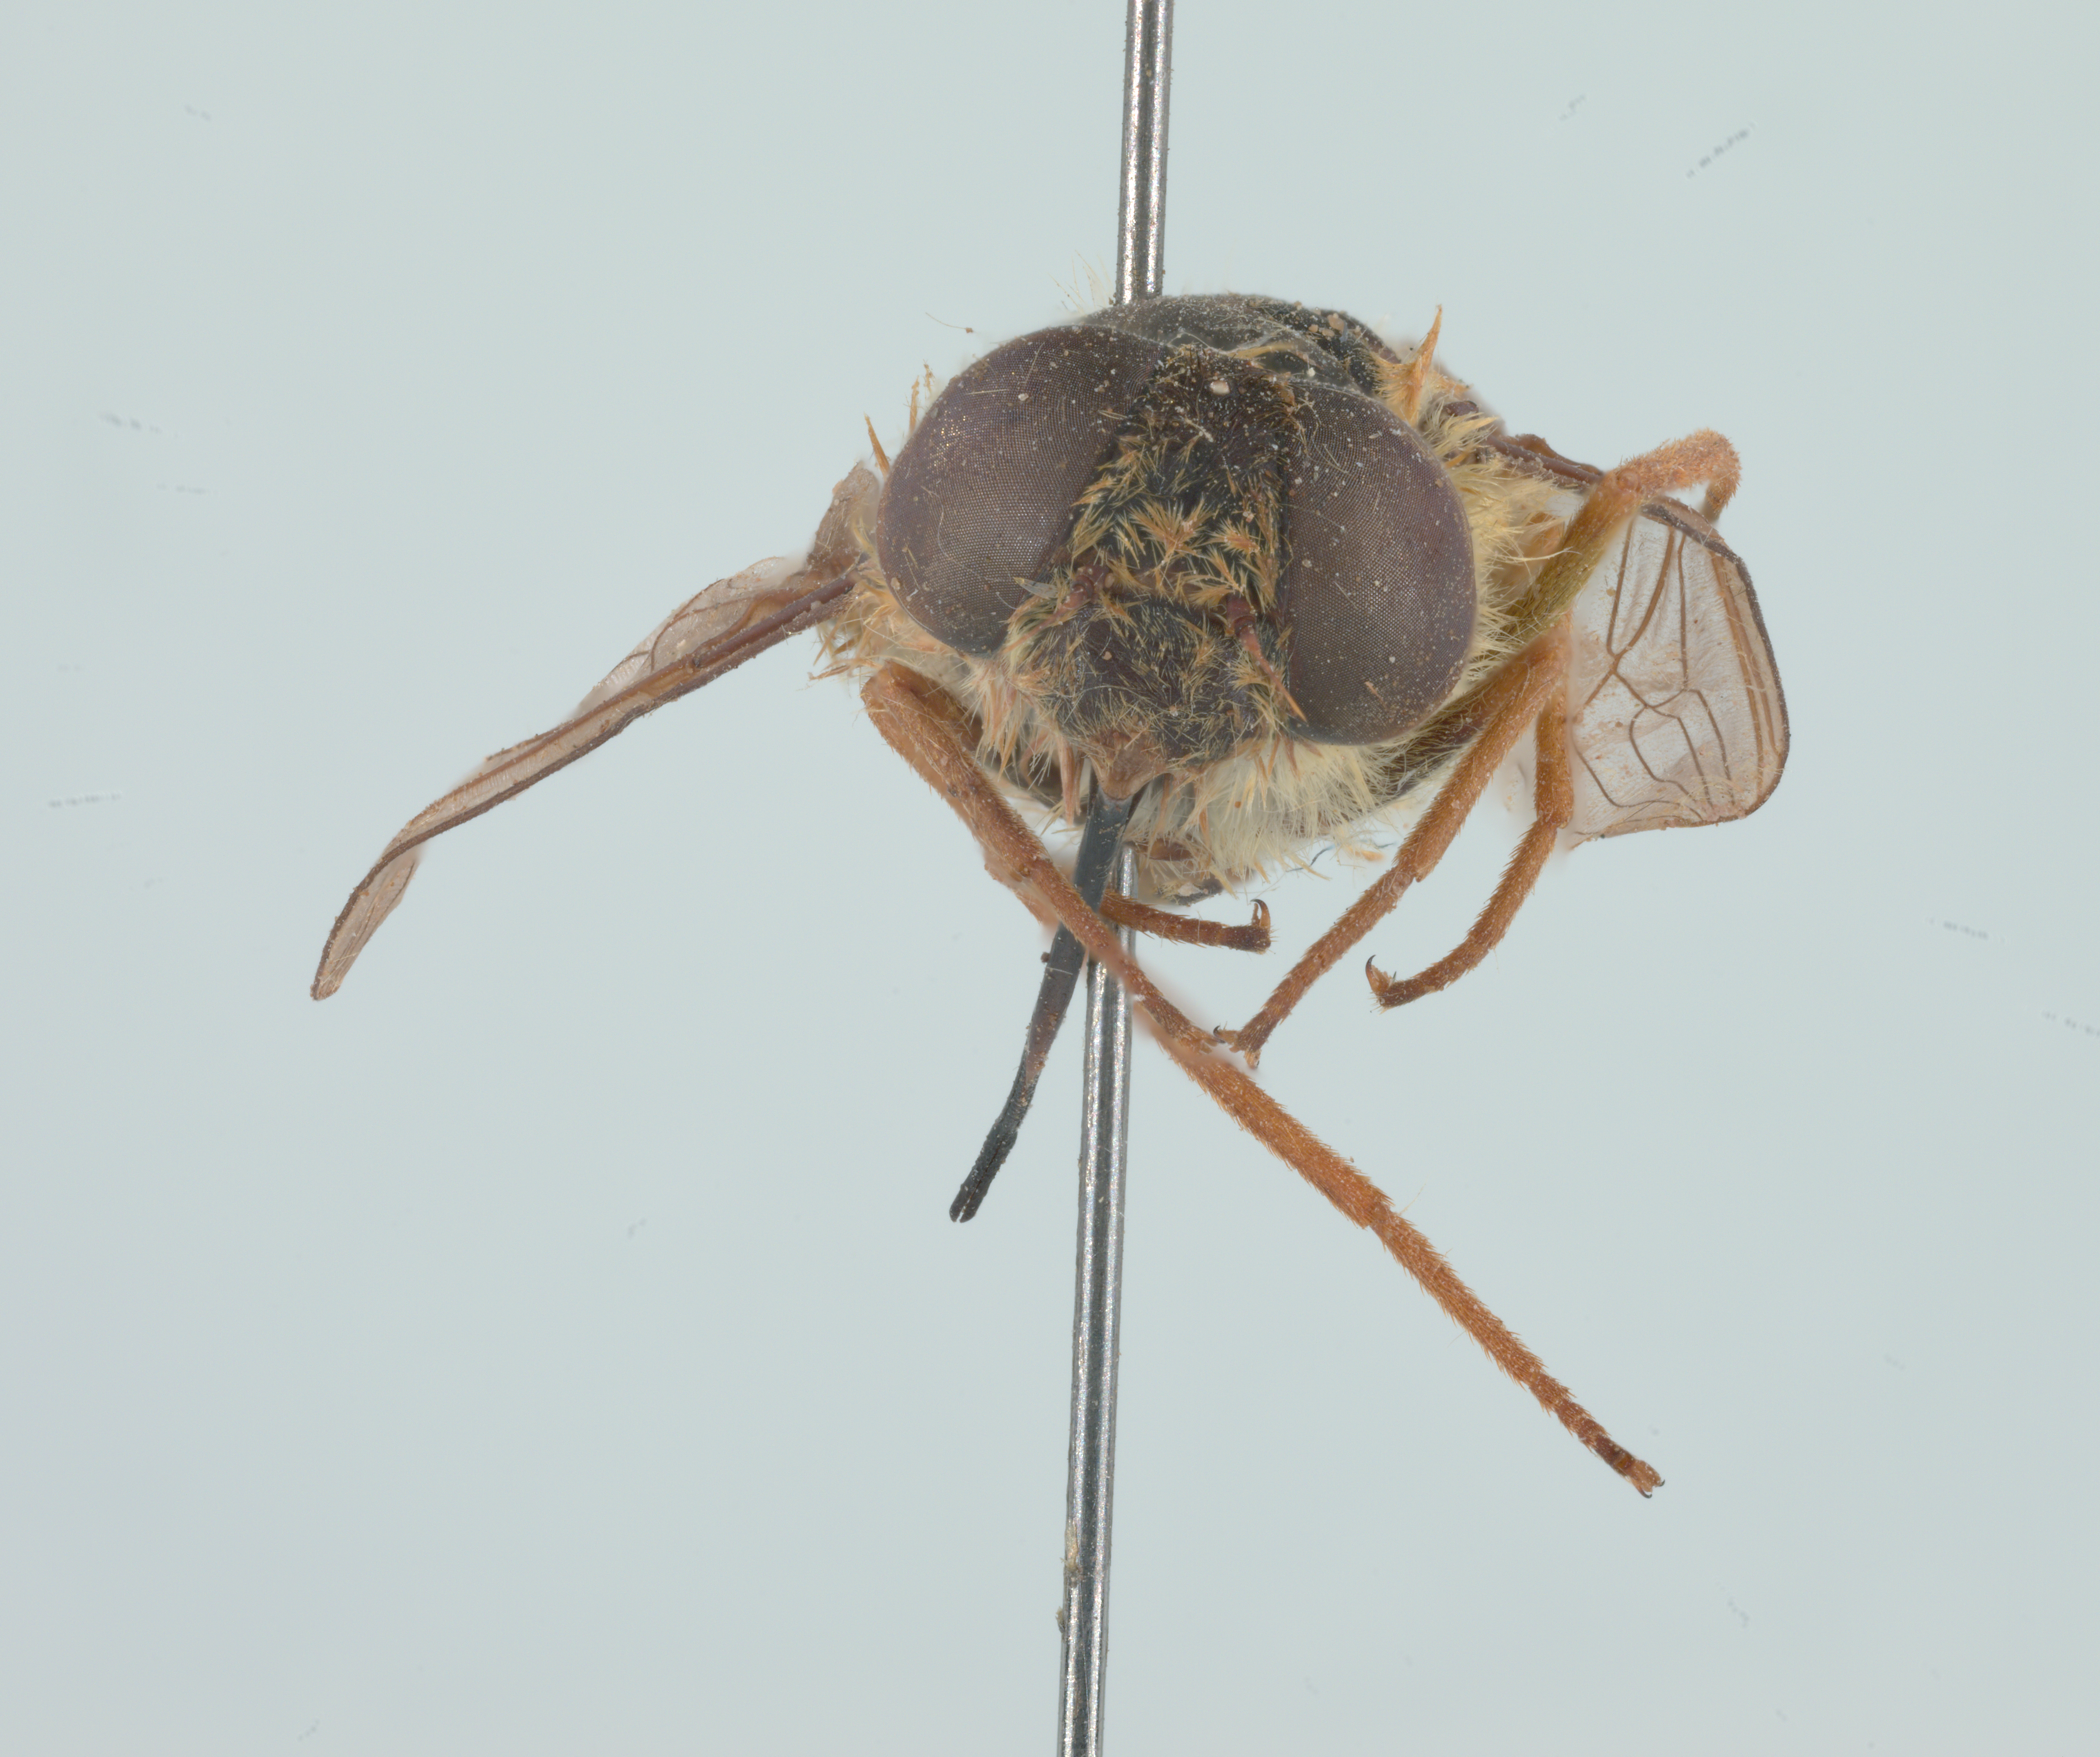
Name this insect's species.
Neorhynchocephalus tauscheri
